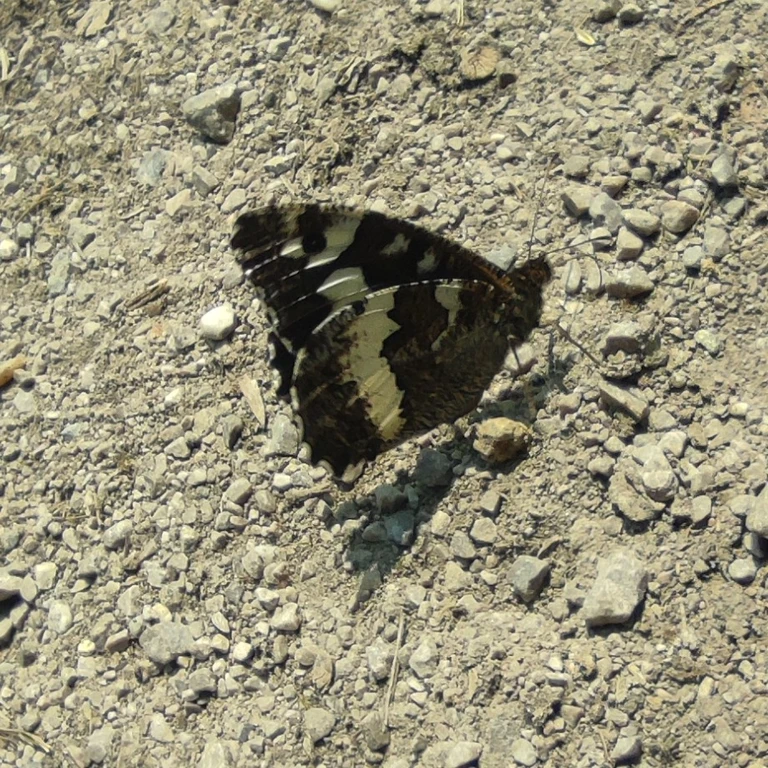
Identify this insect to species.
Brintesia circe
